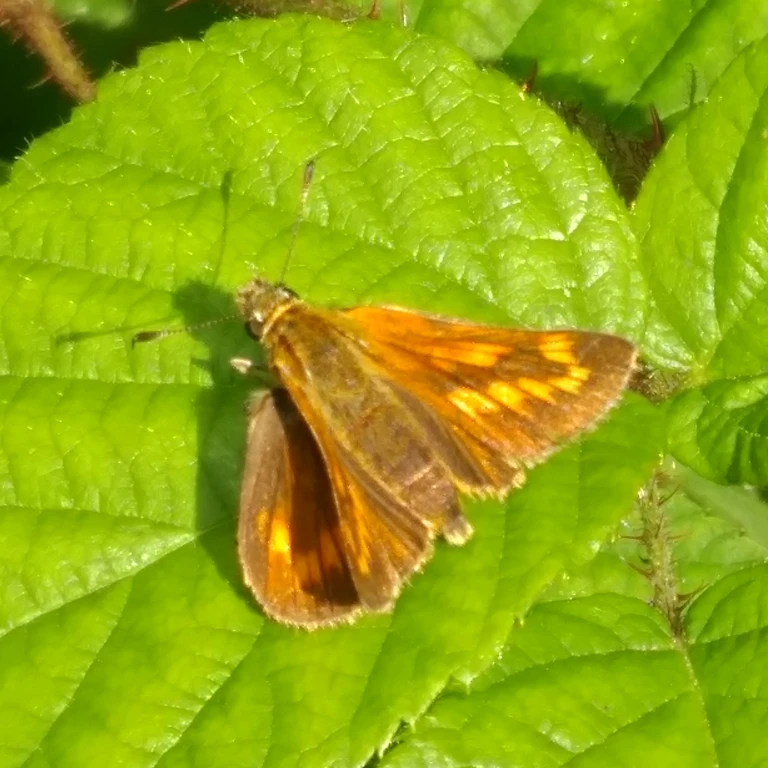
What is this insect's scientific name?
Ochlodes sylvanus (also Ochlodes venata)
